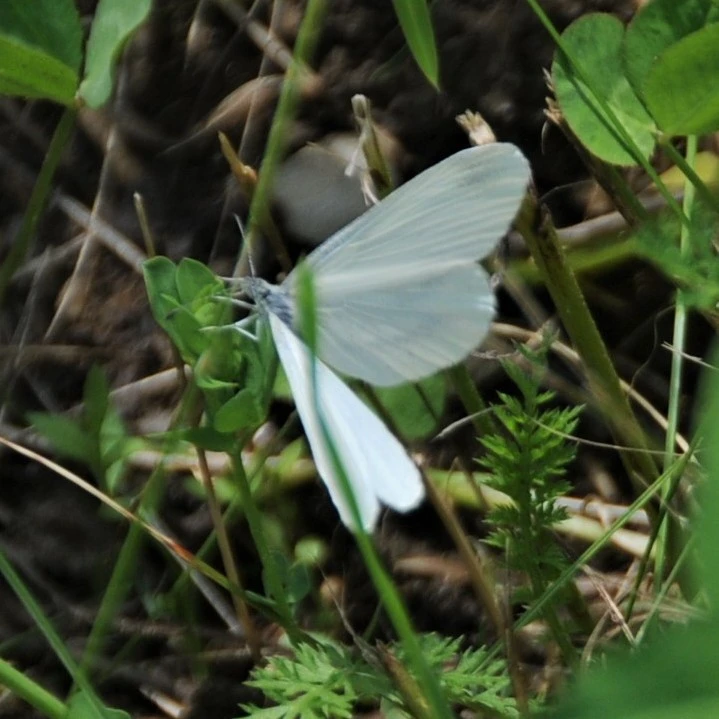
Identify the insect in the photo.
Leptidea sinapis/juvernica
